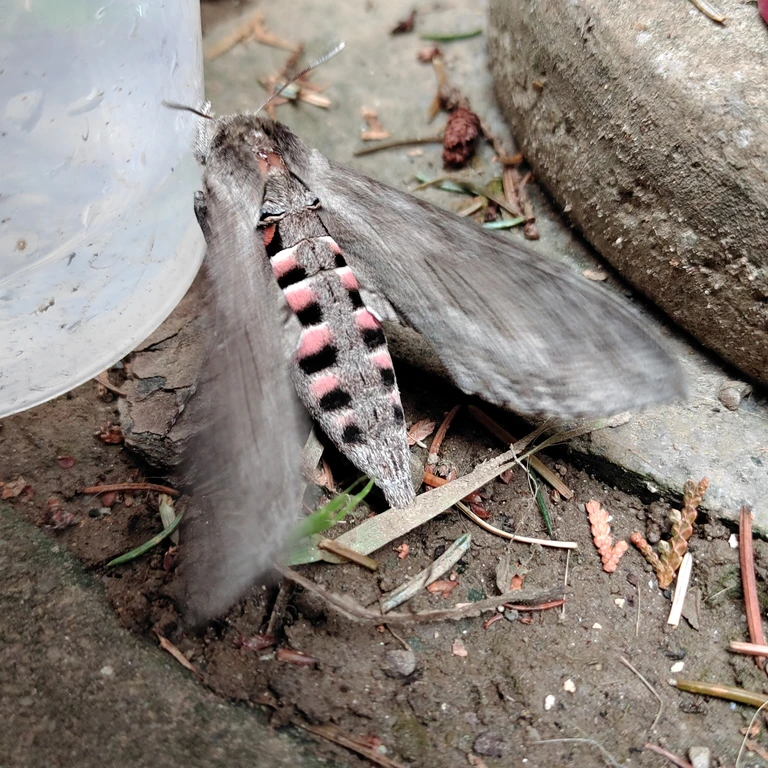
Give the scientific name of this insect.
Agrius convolvuli
